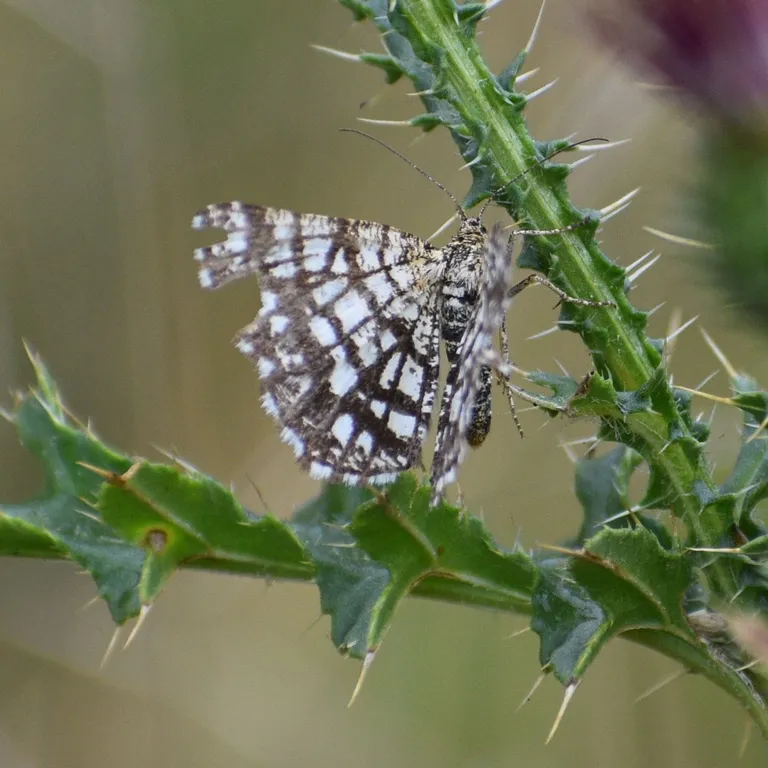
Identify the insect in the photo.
Chiasmia clathrata
